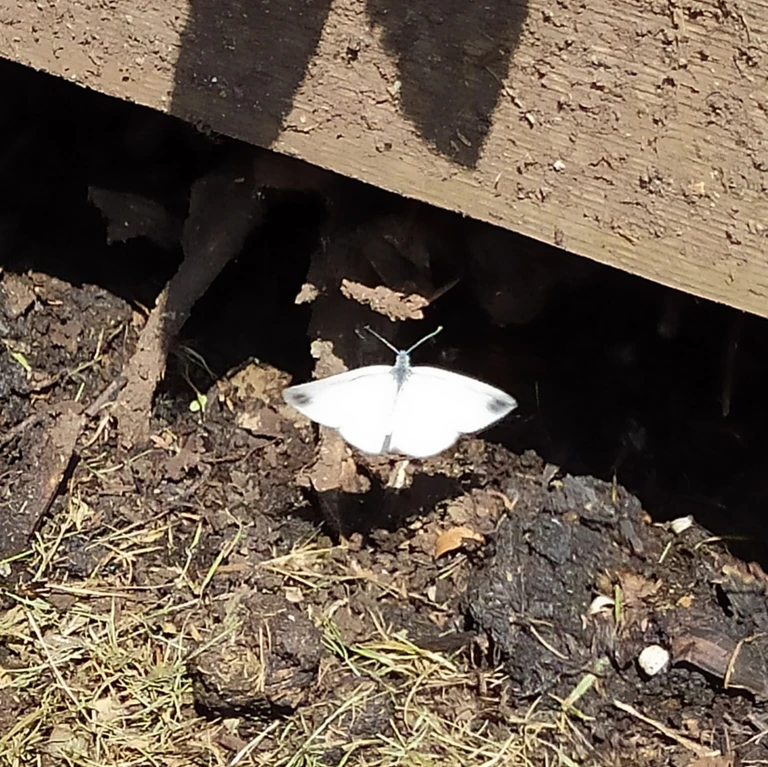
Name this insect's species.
Leptidea sinapis/juvernica
